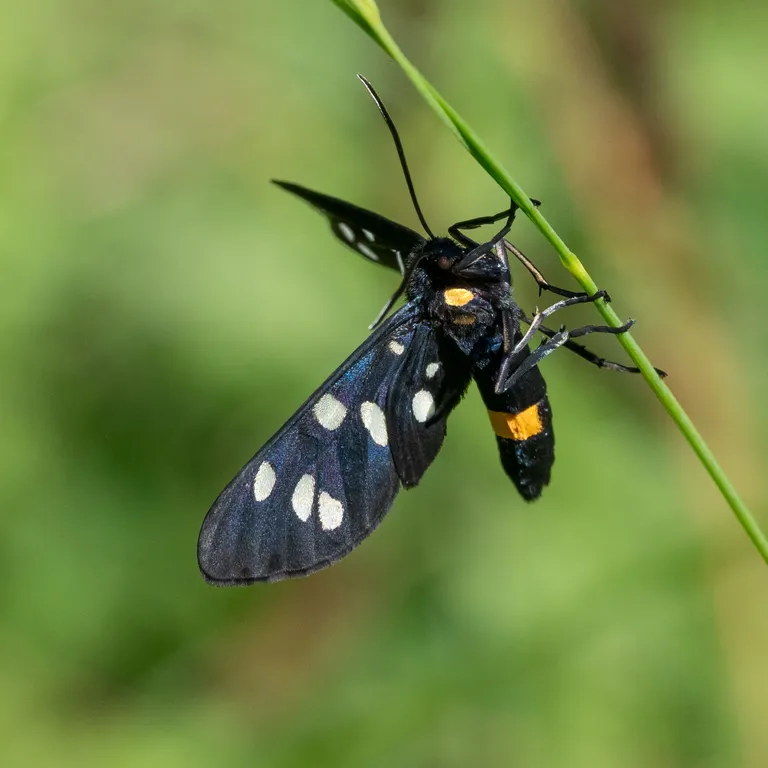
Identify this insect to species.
Amata phegea
